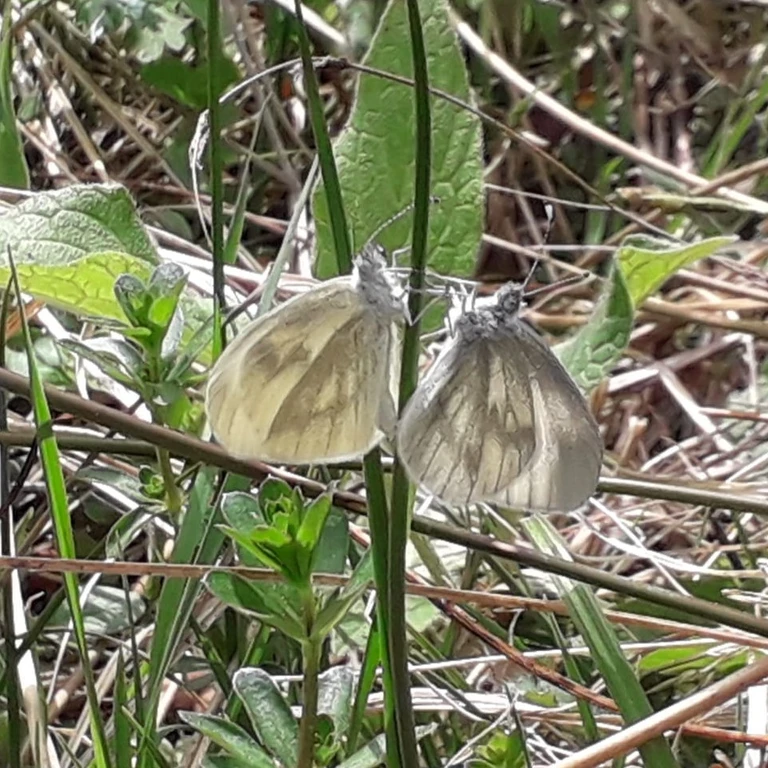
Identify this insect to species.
Leptidea sinapis/juvernica
